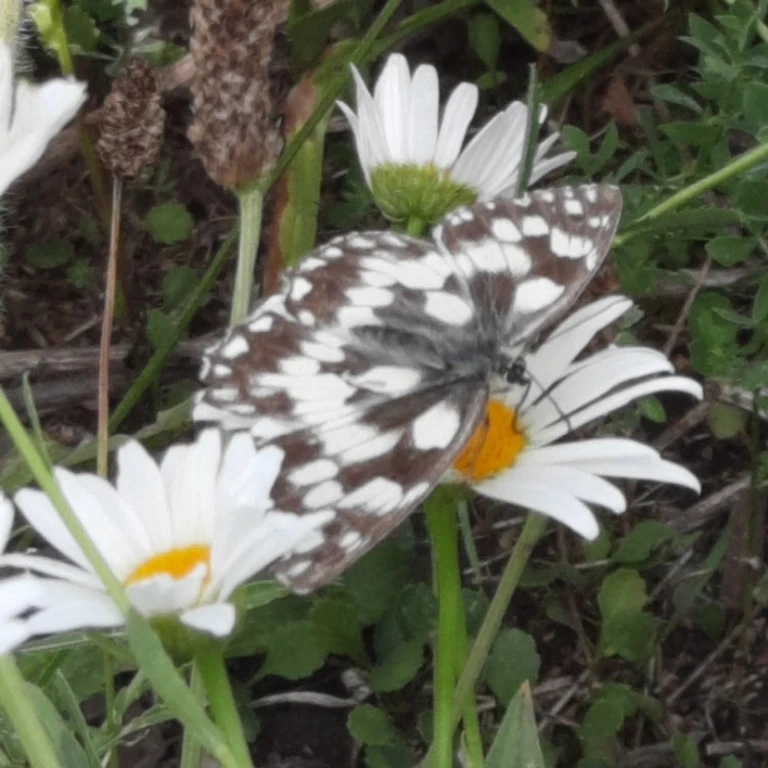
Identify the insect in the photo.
Melanargia galathea
